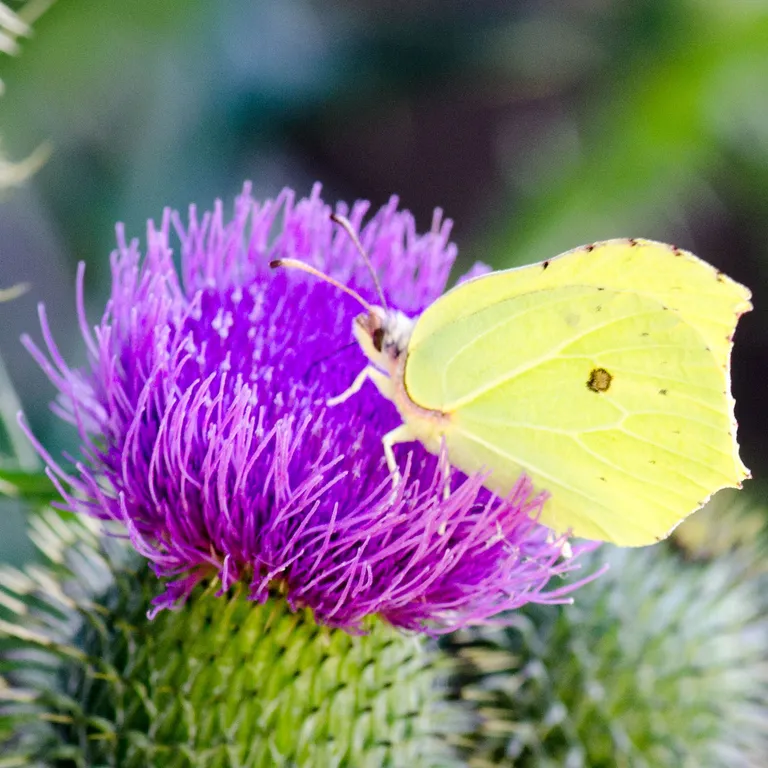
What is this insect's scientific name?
Gonepteryx rhamni
